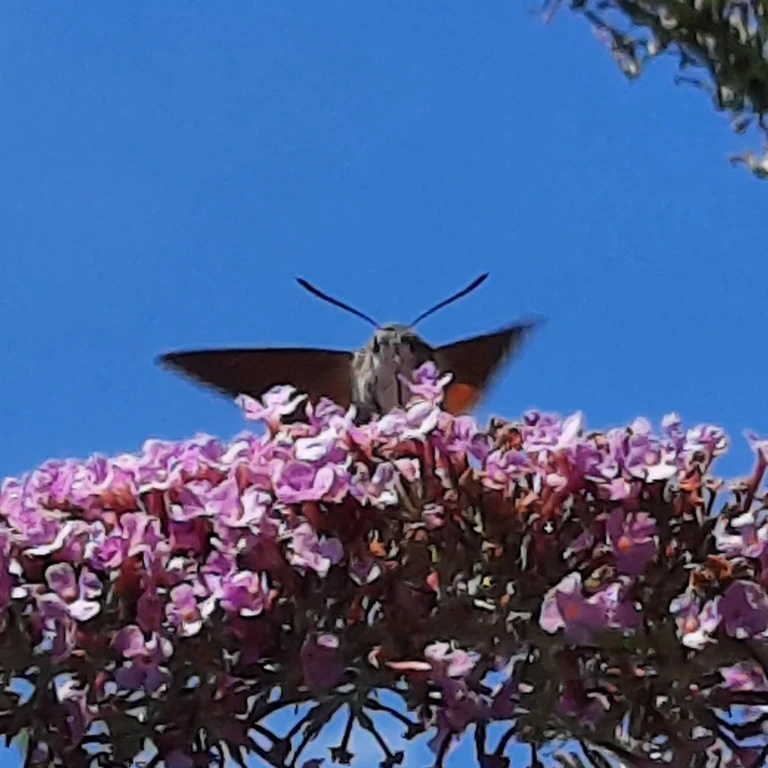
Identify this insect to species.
Macroglossum stellatarum
